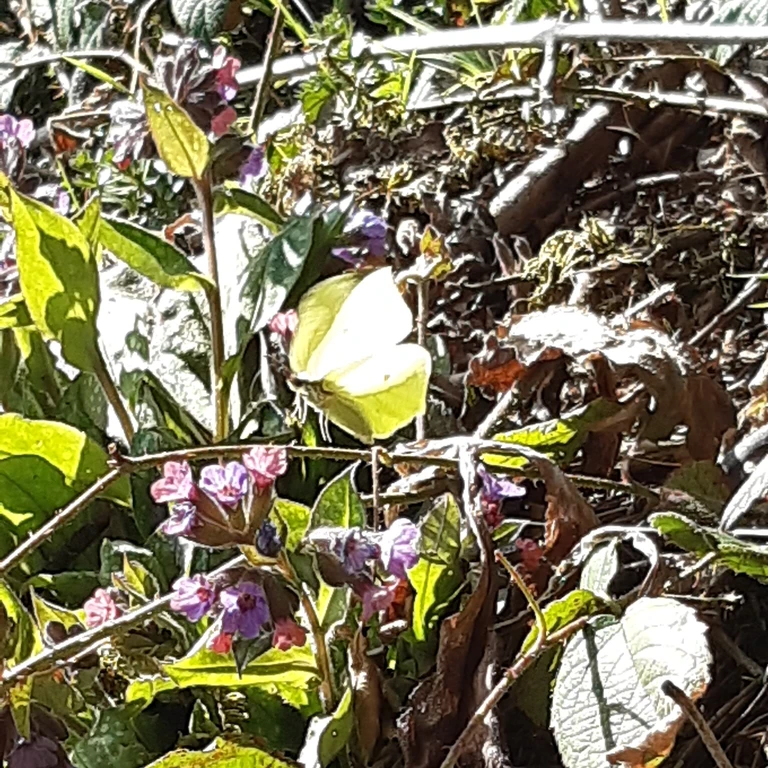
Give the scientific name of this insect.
Gonepteryx rhamni
